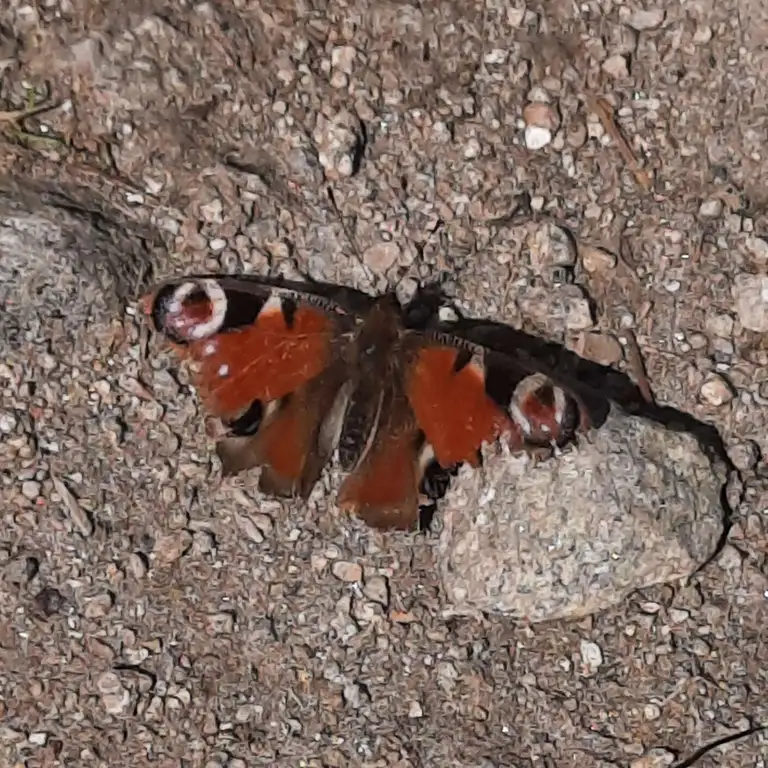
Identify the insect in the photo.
Aglais io
